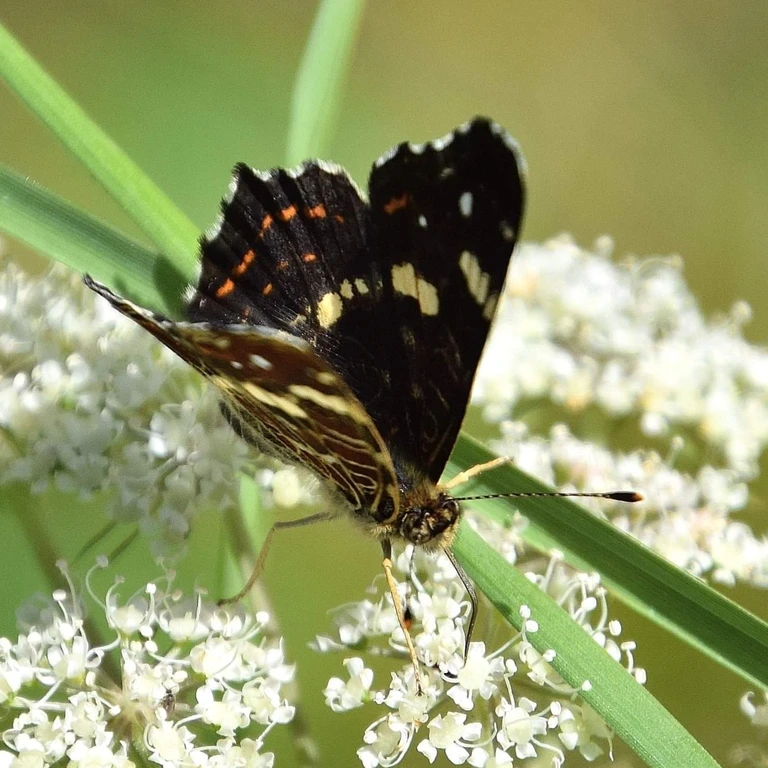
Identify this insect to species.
Araschnia levana
